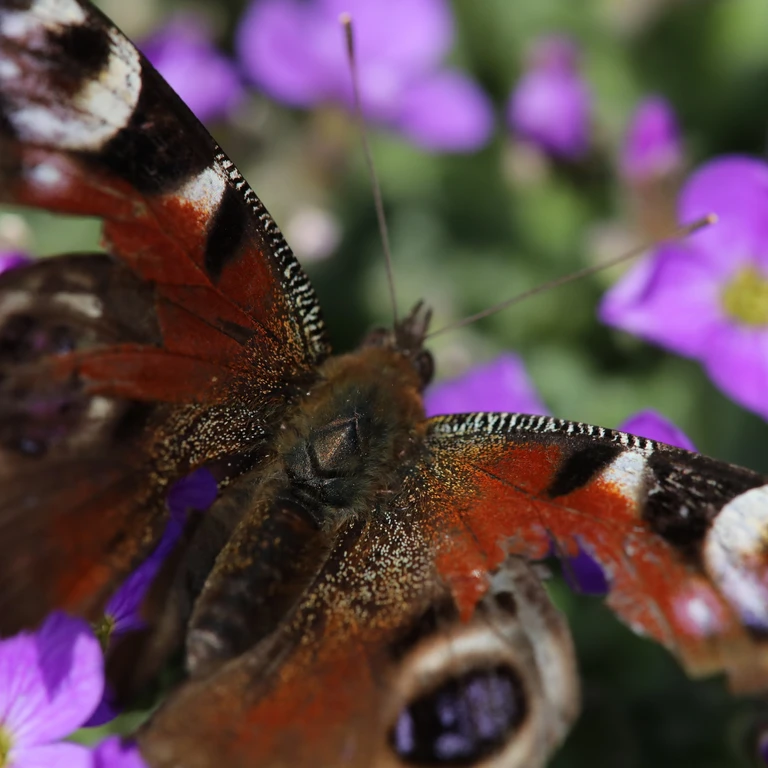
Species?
Aglais io
